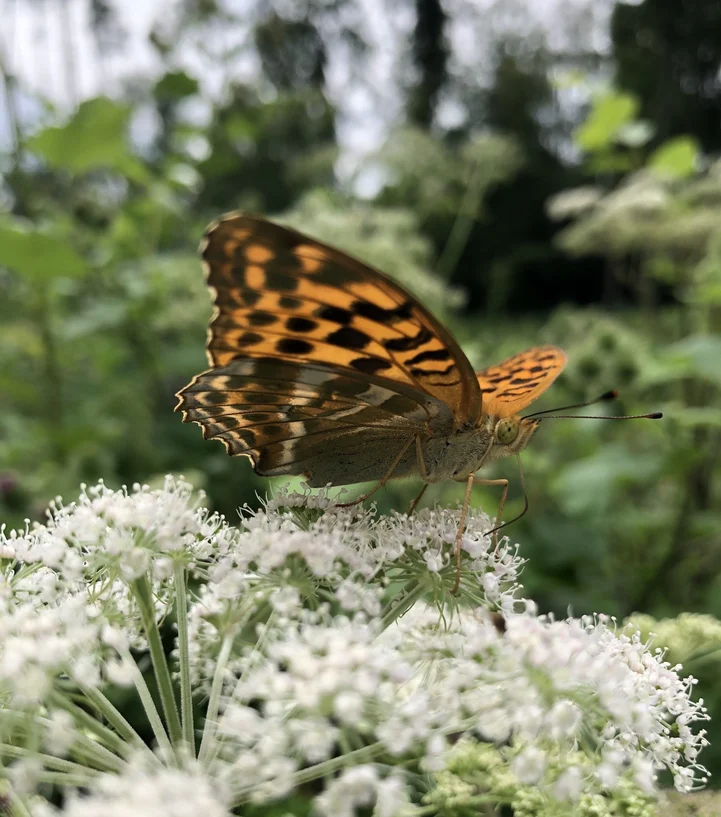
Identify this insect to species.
Argynnis paphia
